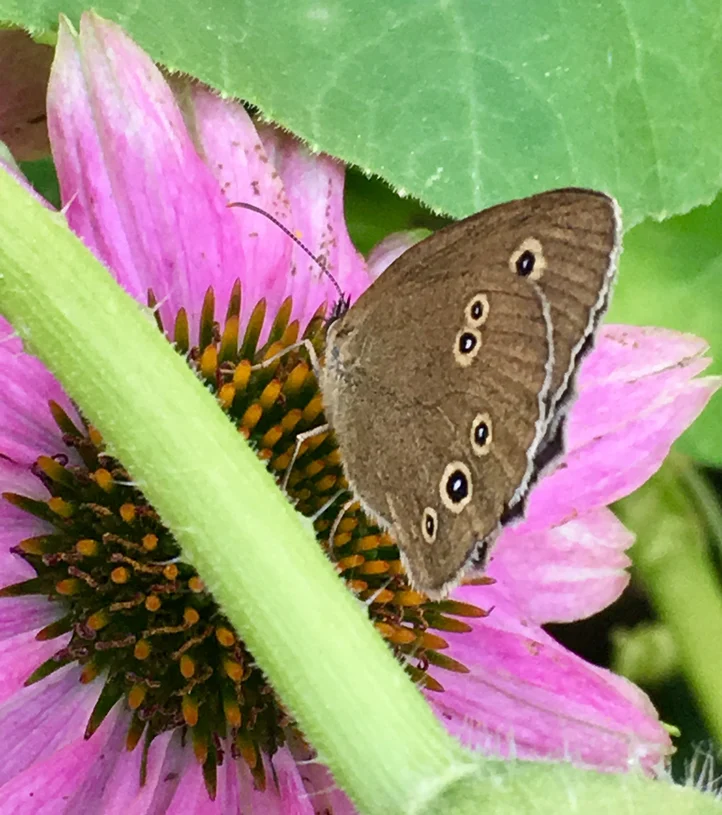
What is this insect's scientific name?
Aphantopus hyperantus
